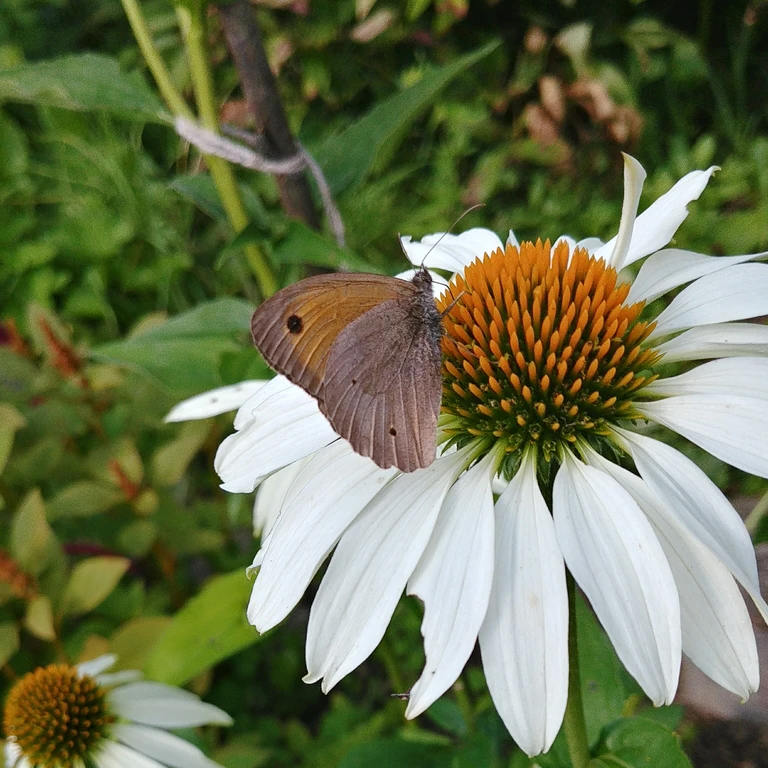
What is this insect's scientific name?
Maniola jurtina
